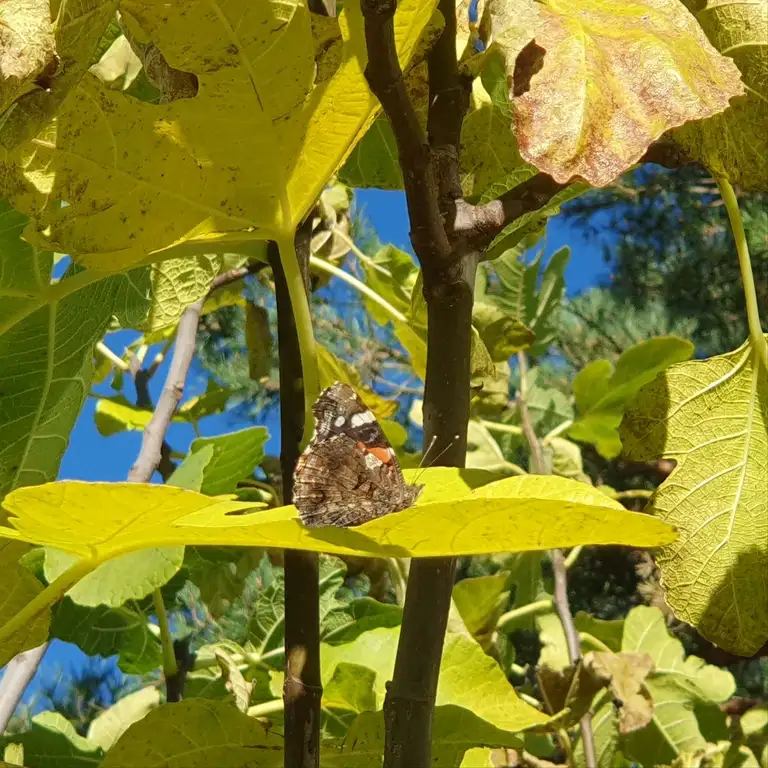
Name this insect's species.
Vanessa atalanta
